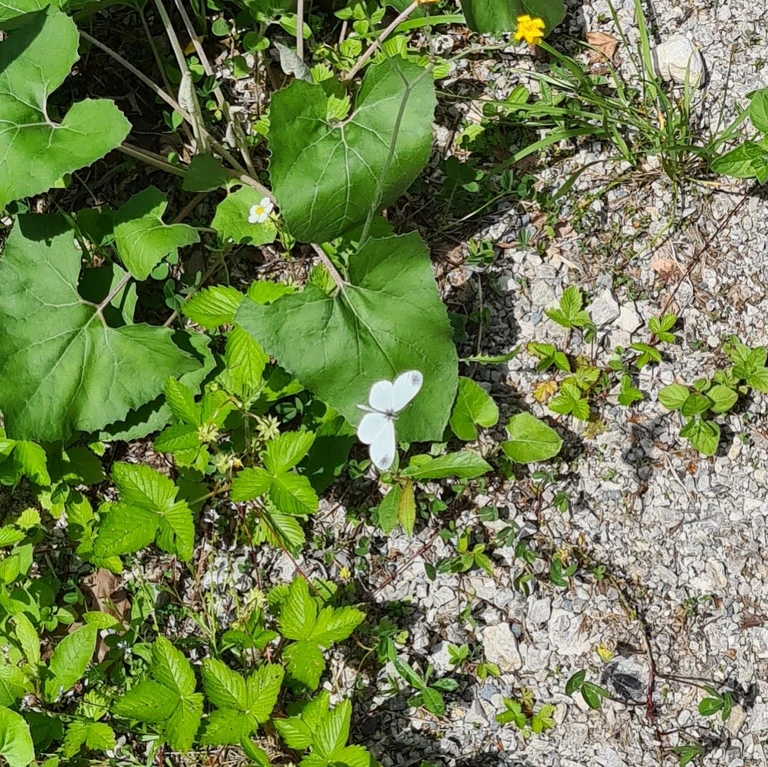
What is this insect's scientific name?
Leptidea sinapis/juvernica
